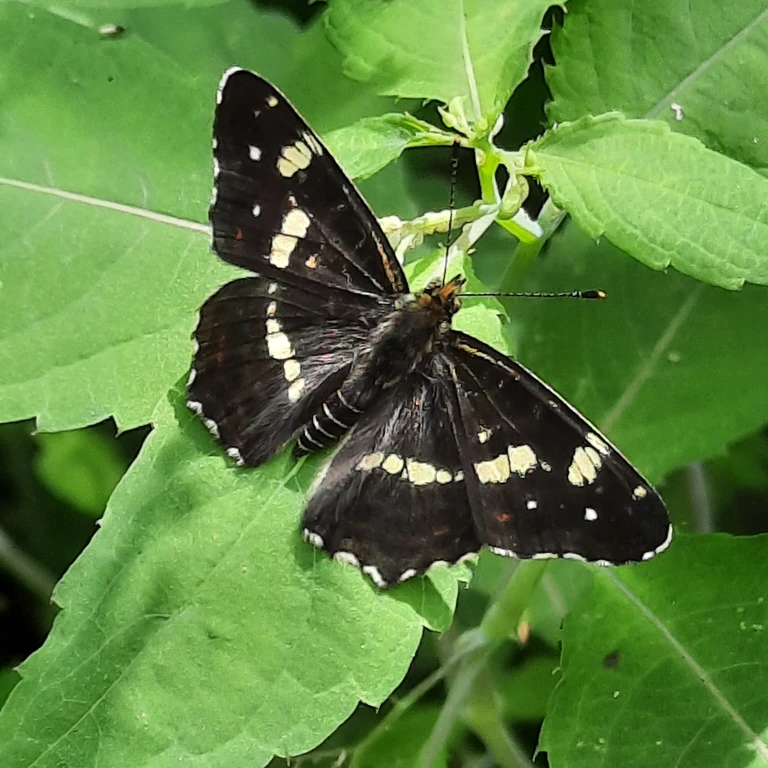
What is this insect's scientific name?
Araschnia levana
